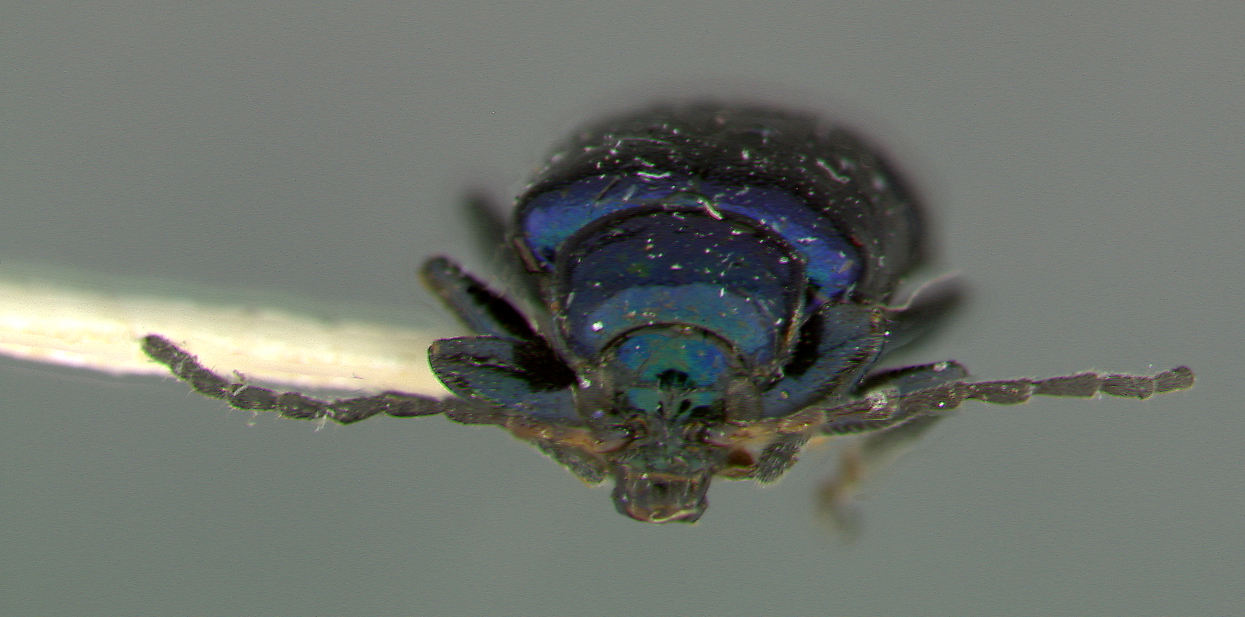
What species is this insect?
Scelolyperus pasadenae
